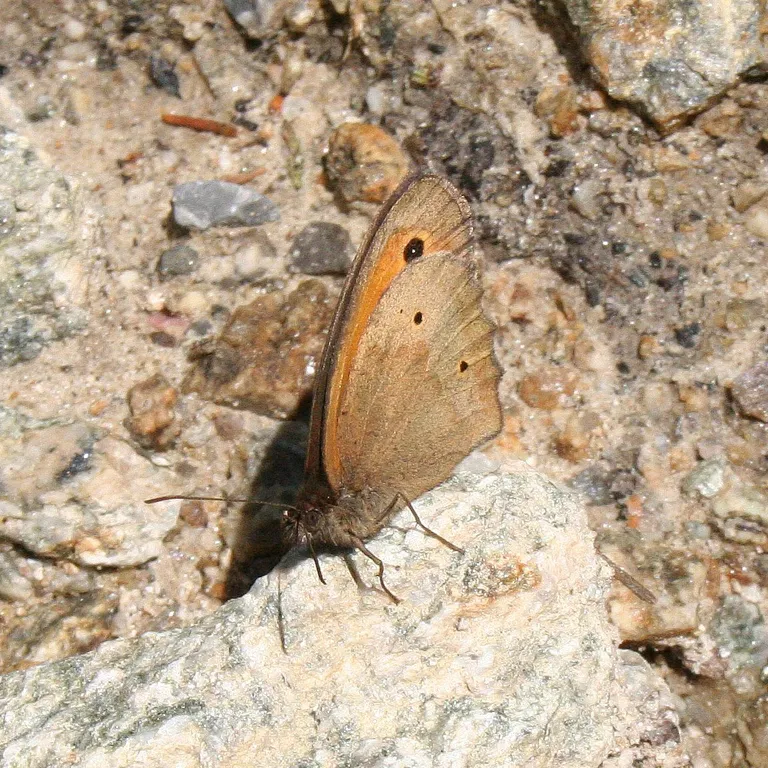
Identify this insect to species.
Maniola jurtina
